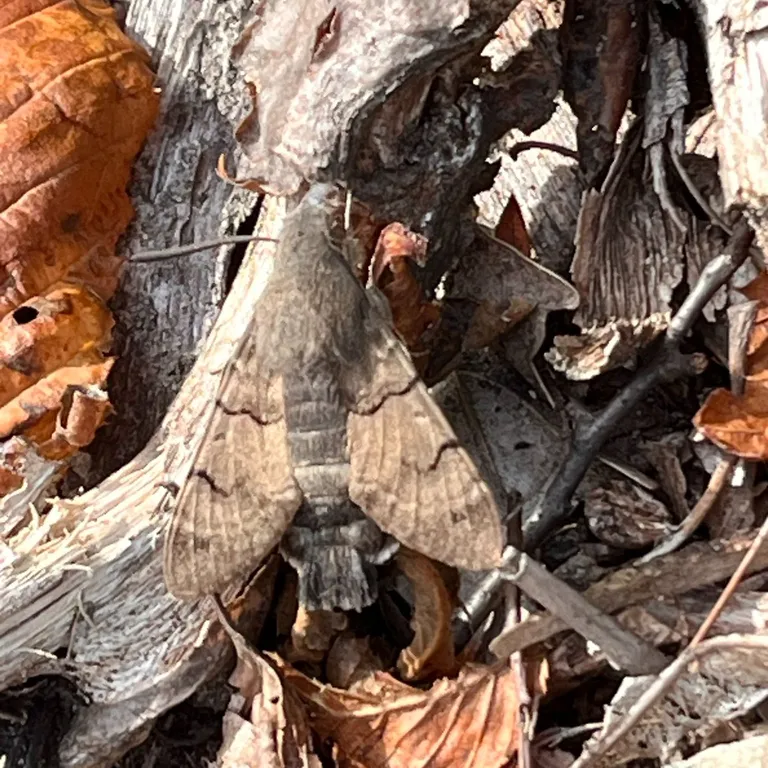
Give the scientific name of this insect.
Macroglossum stellatarum
